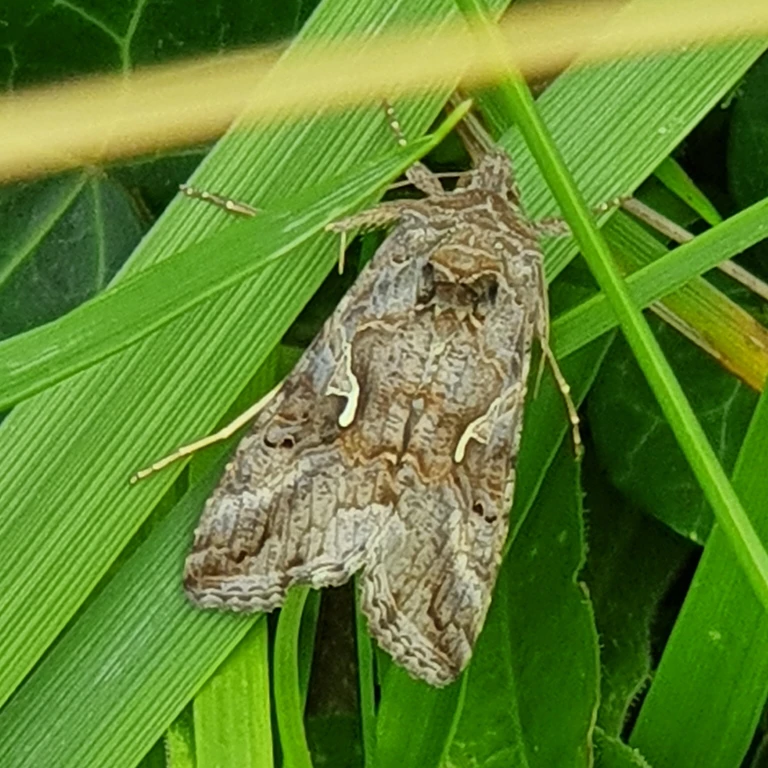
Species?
Autographa gamma
